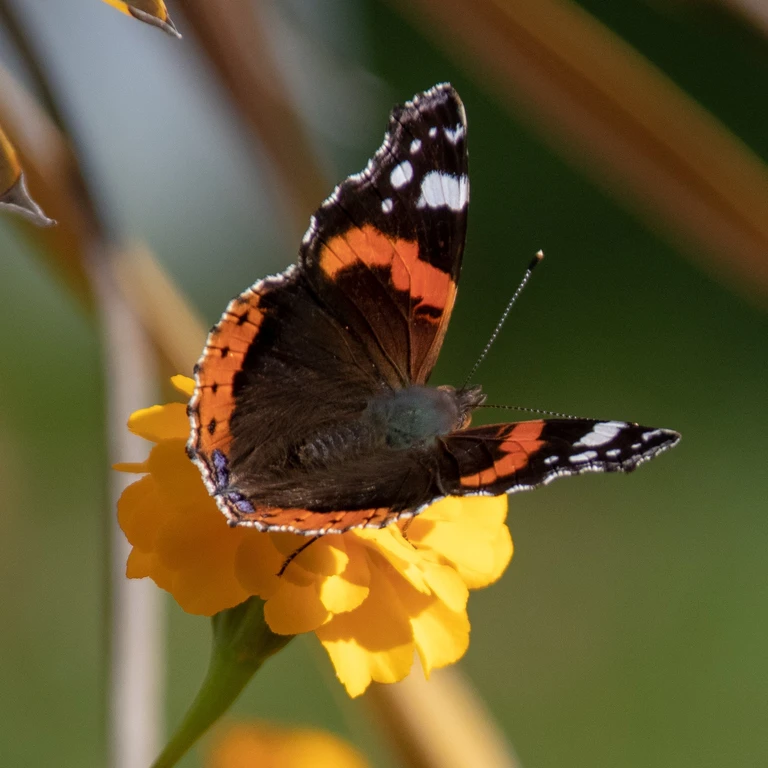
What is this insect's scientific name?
Vanessa atalanta
